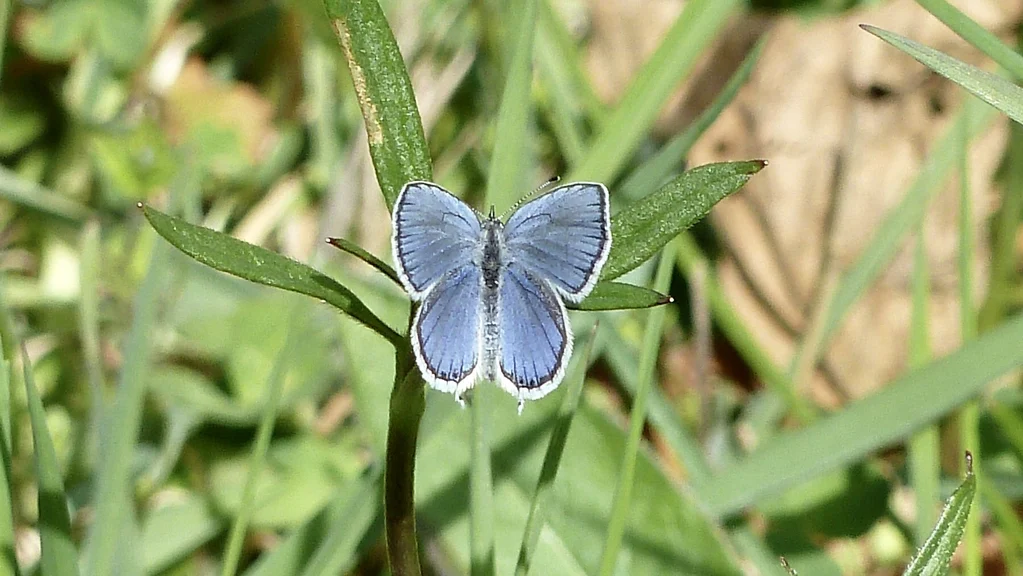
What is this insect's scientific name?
Cupido argiades (also Elkalyce argiades)
